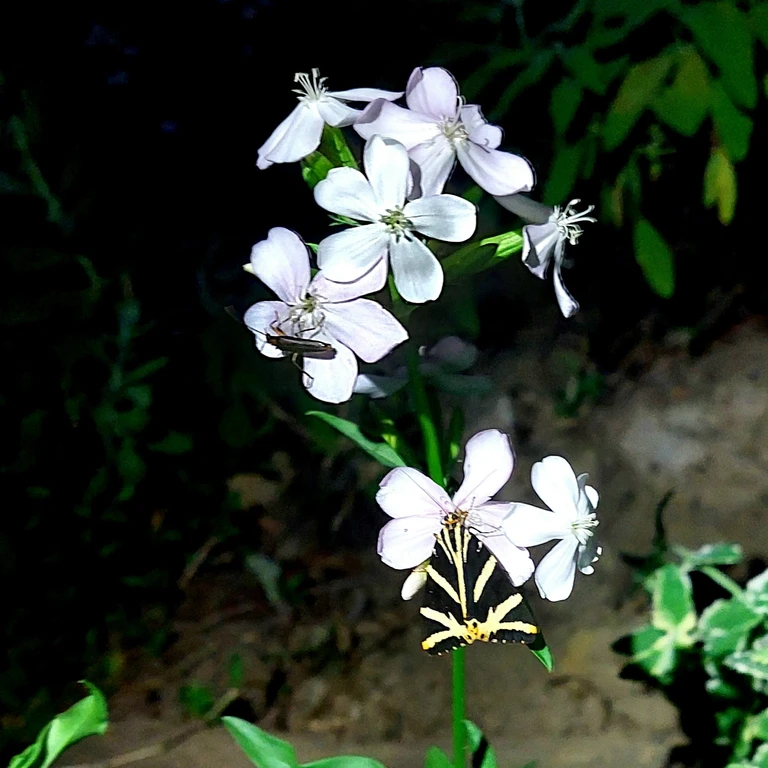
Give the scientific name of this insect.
Euplagia quadripunctaria
